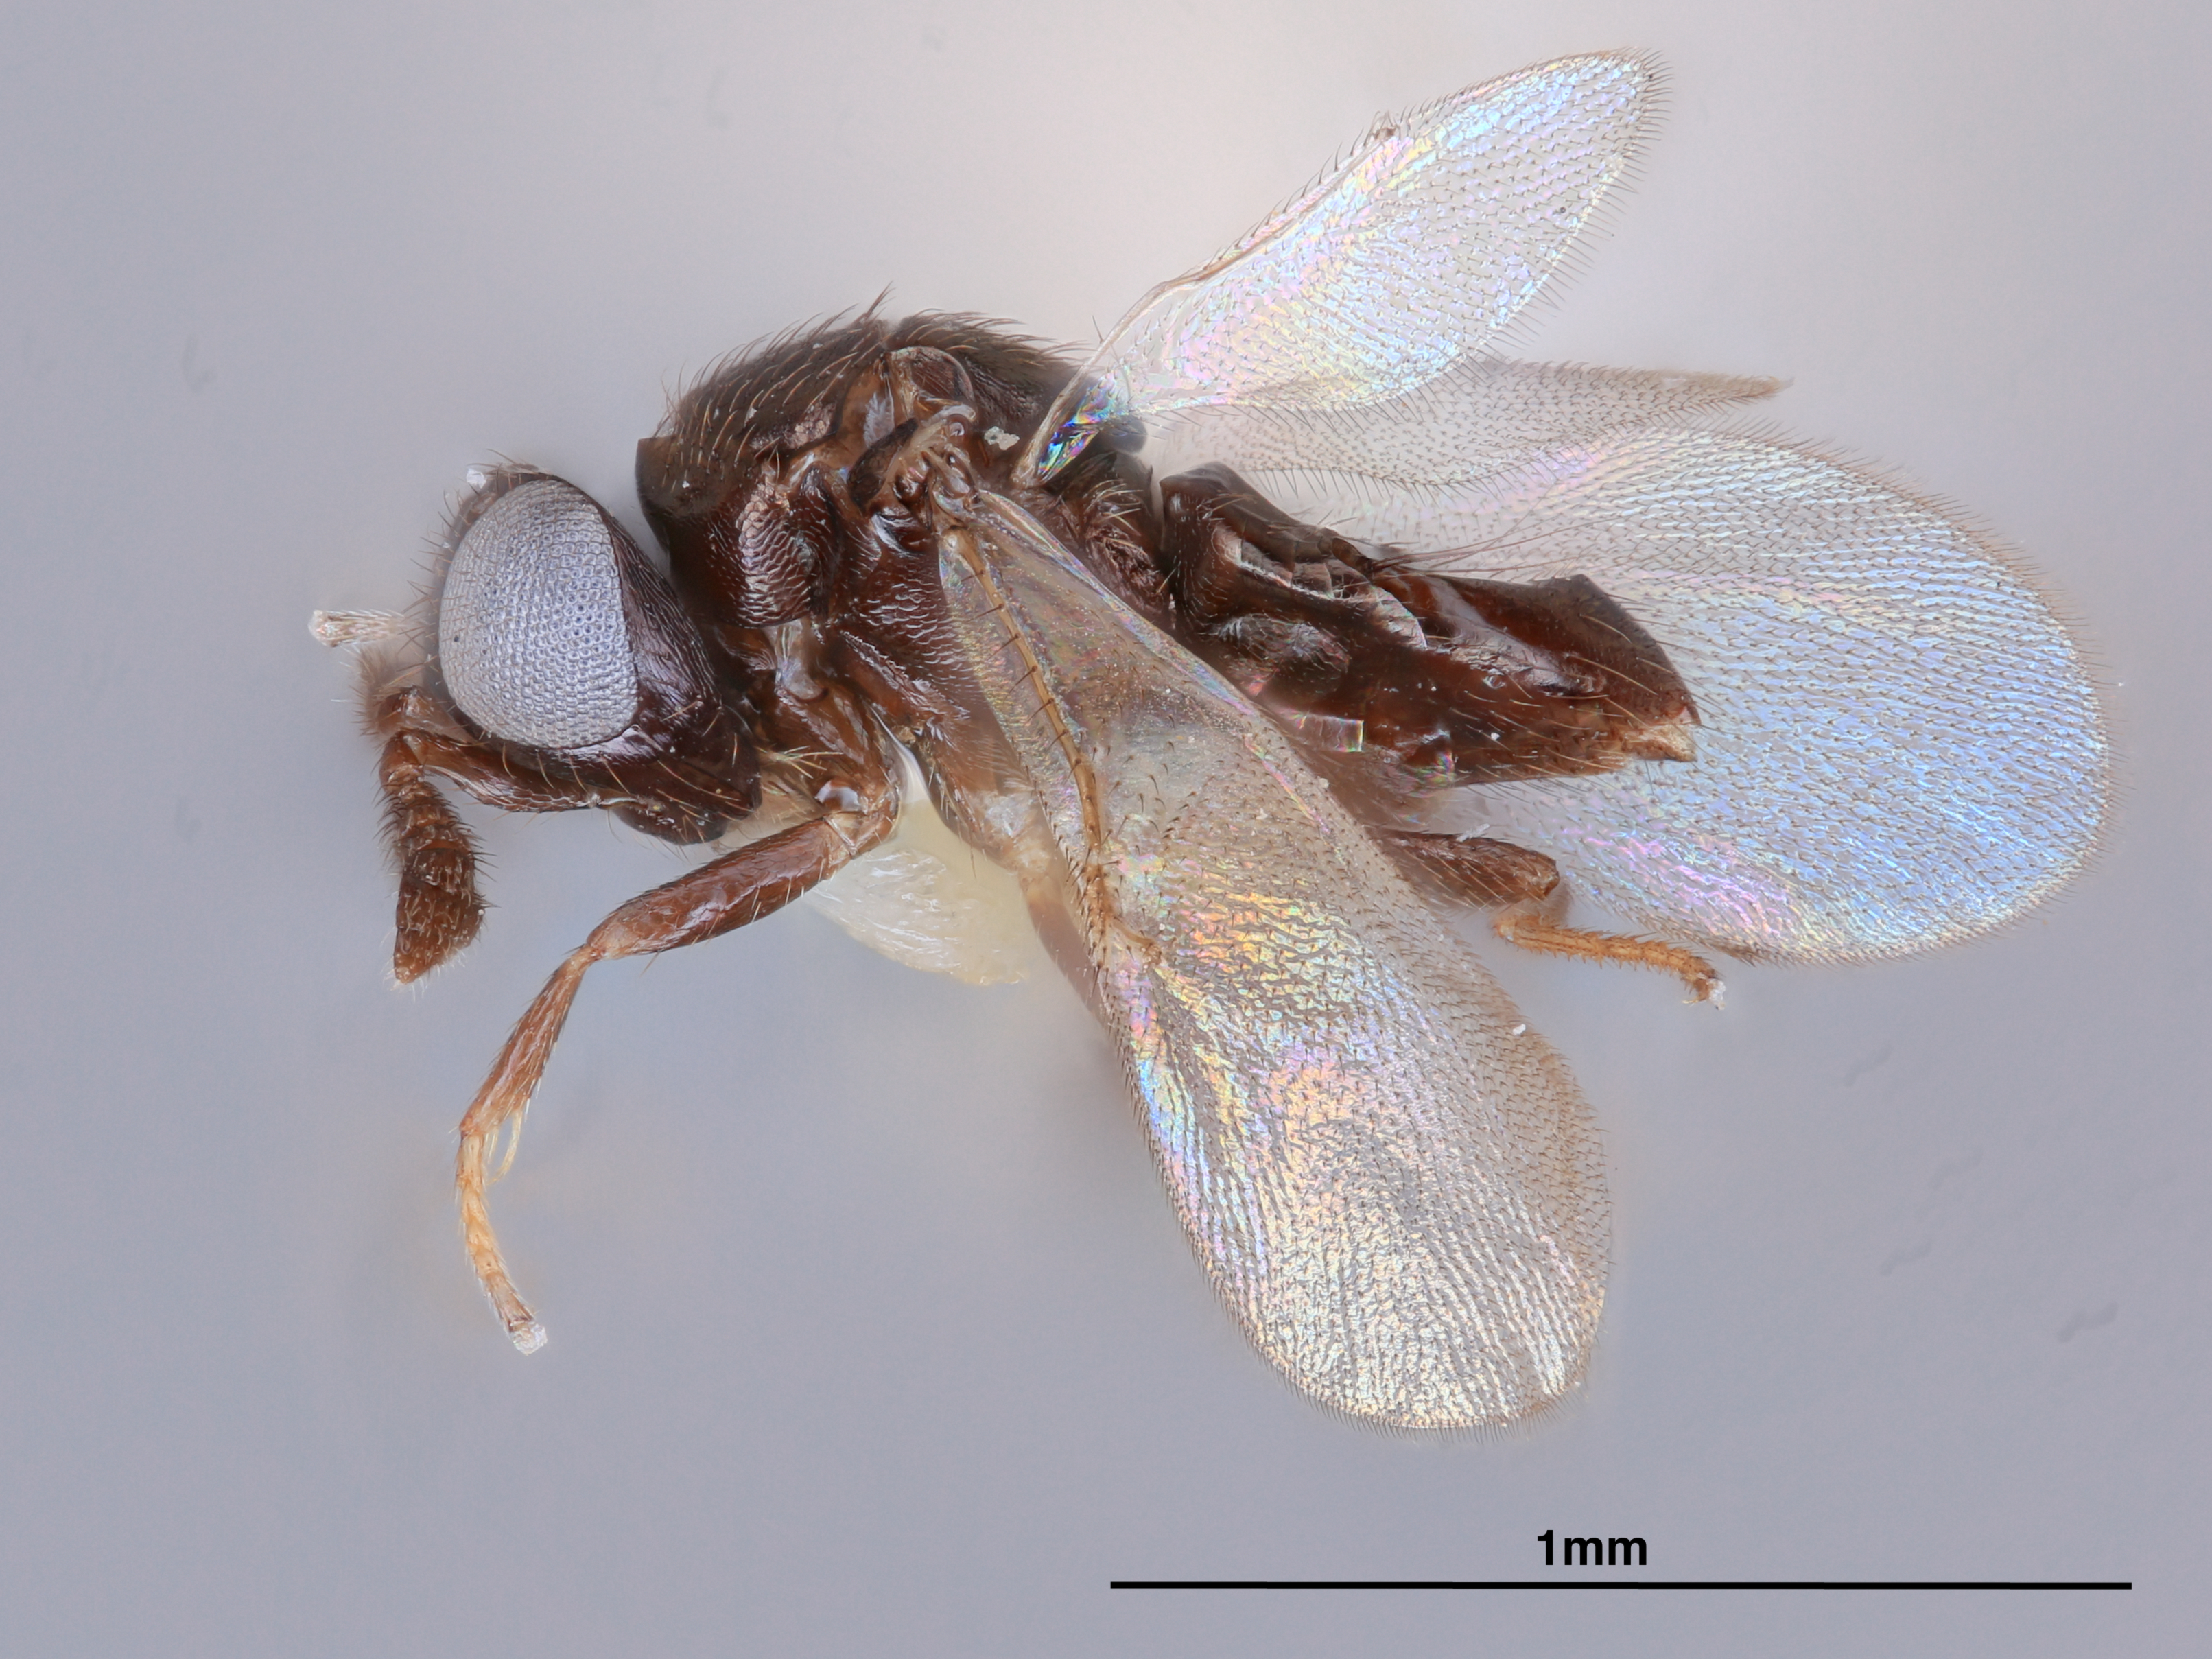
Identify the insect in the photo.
Forcipestricis gazeaui
